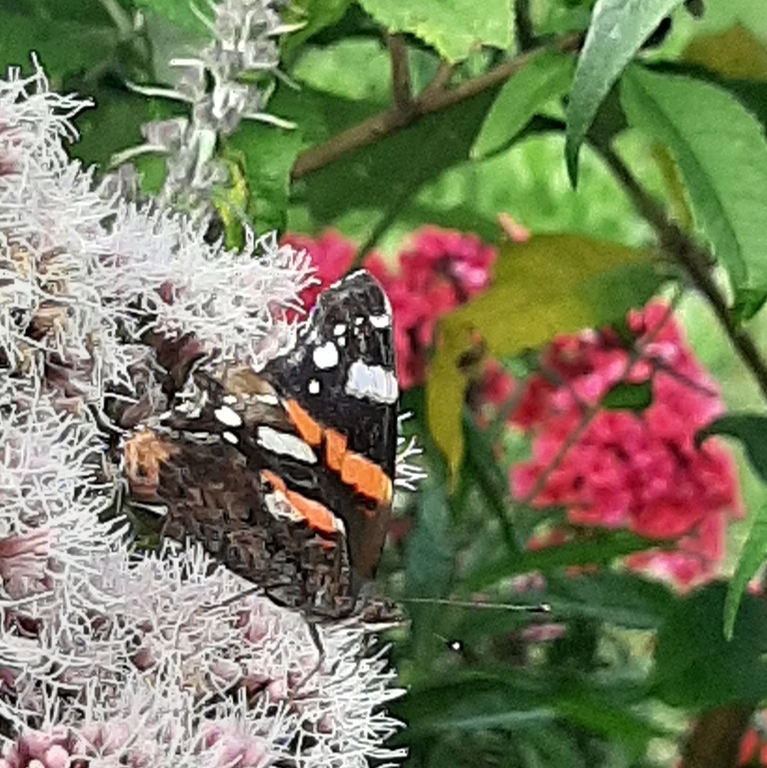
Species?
Vanessa atalanta
